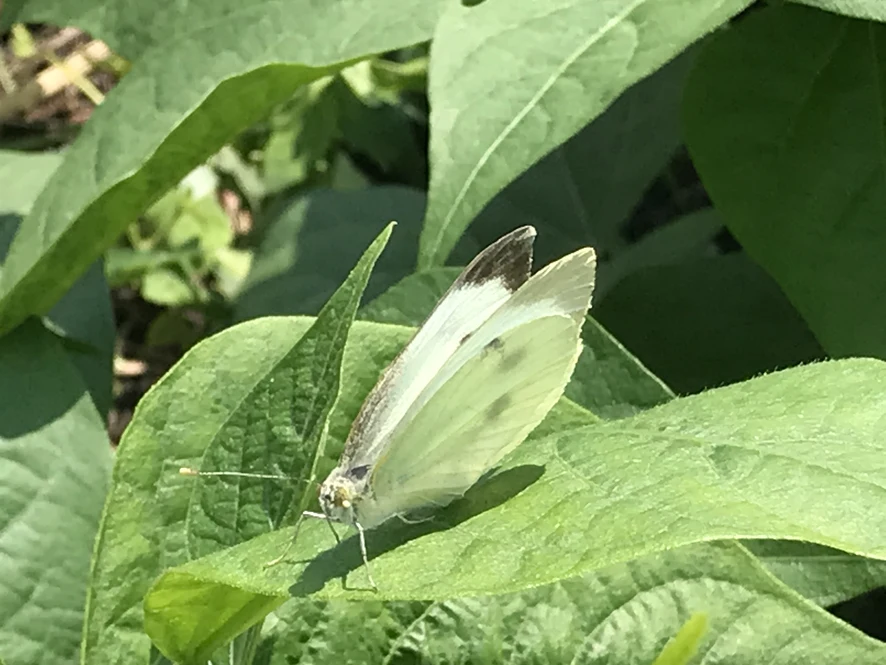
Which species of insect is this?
Pieris brassicae
